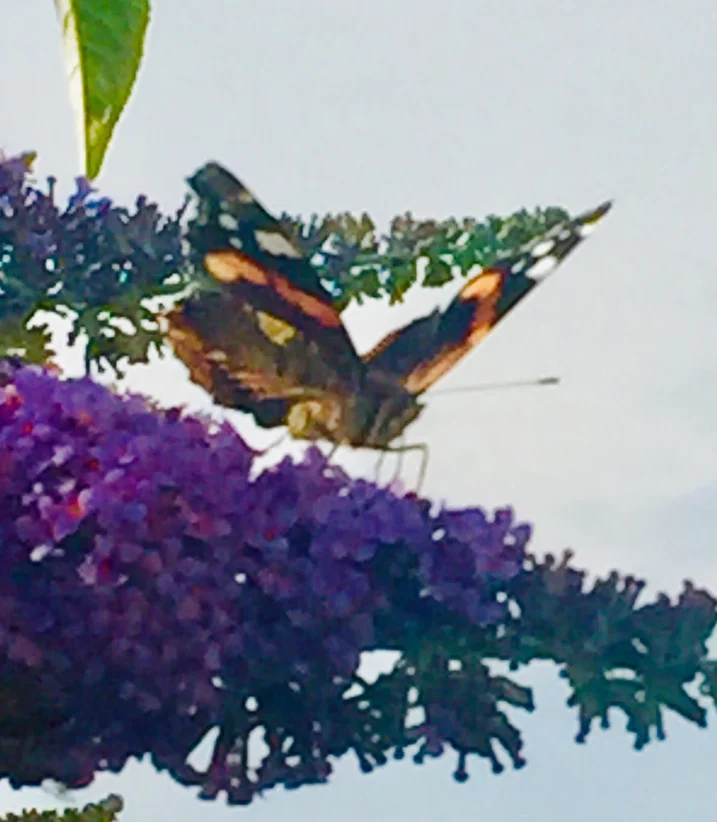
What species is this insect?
Vanessa atalanta
